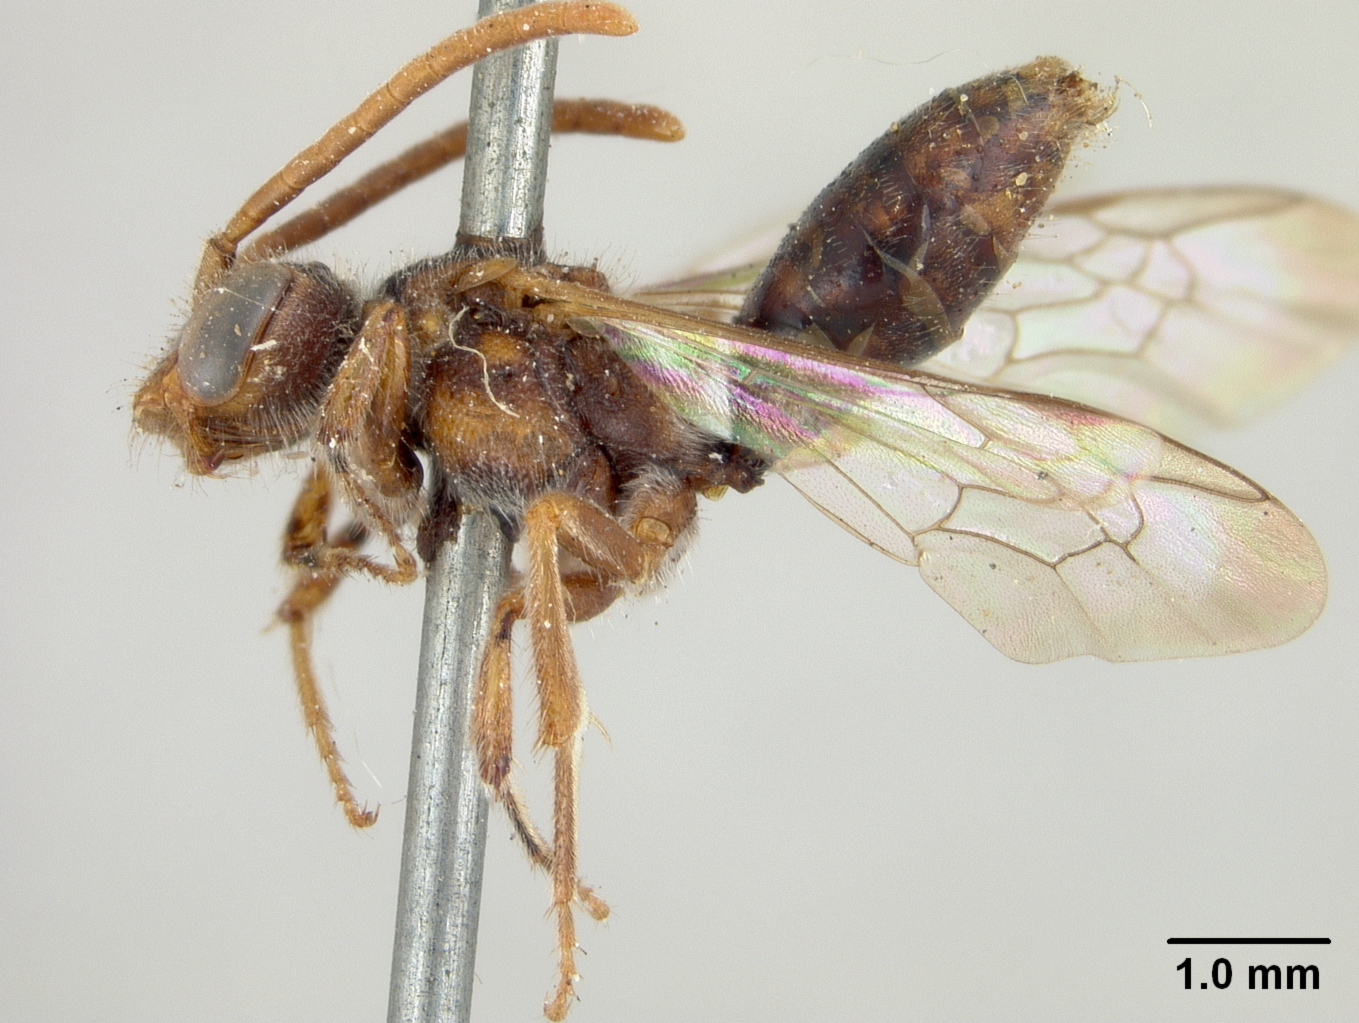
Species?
Nomada kingstonensis
